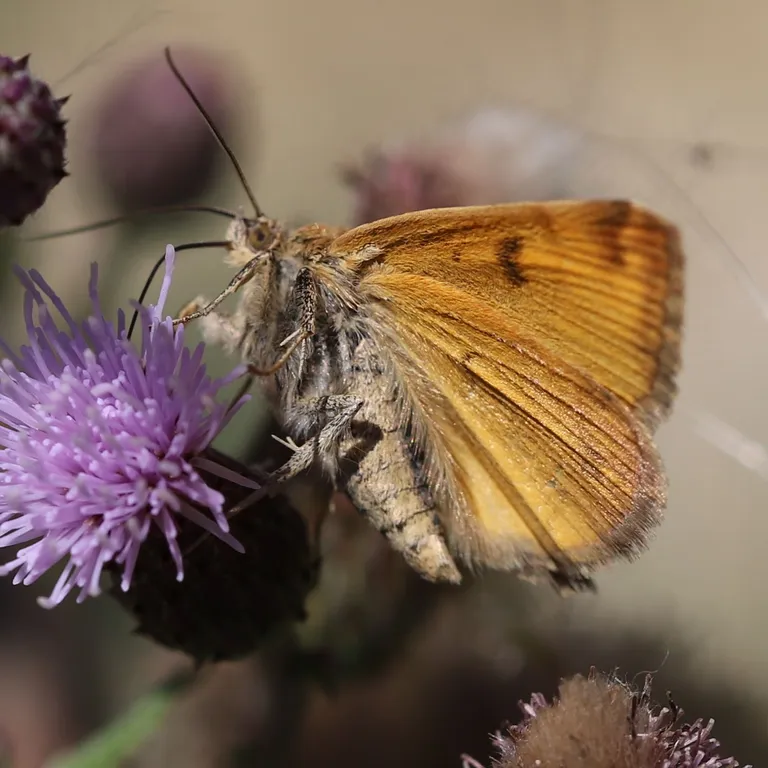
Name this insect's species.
Euclidia glyphica
